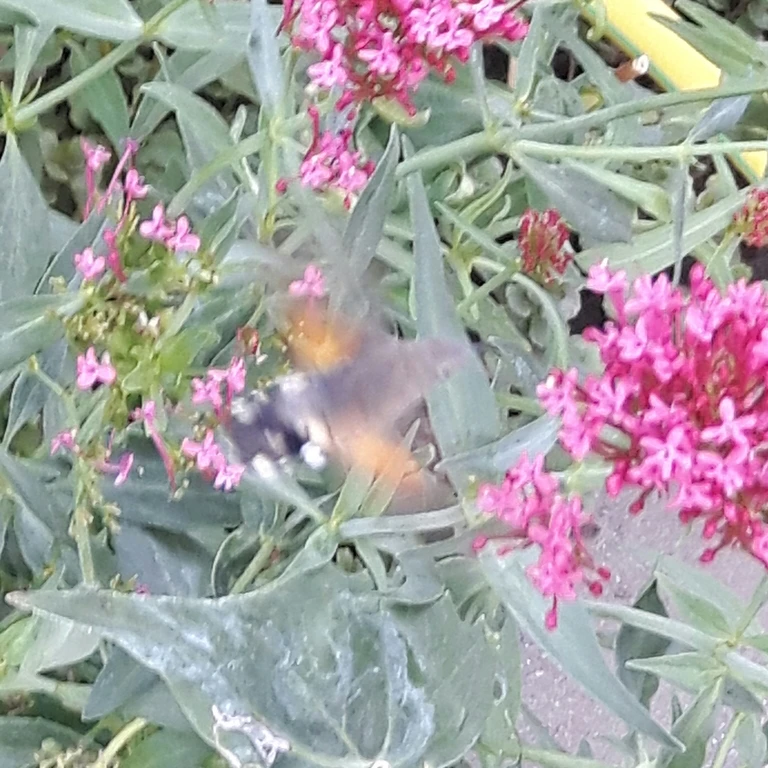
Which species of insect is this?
Macroglossum stellatarum
